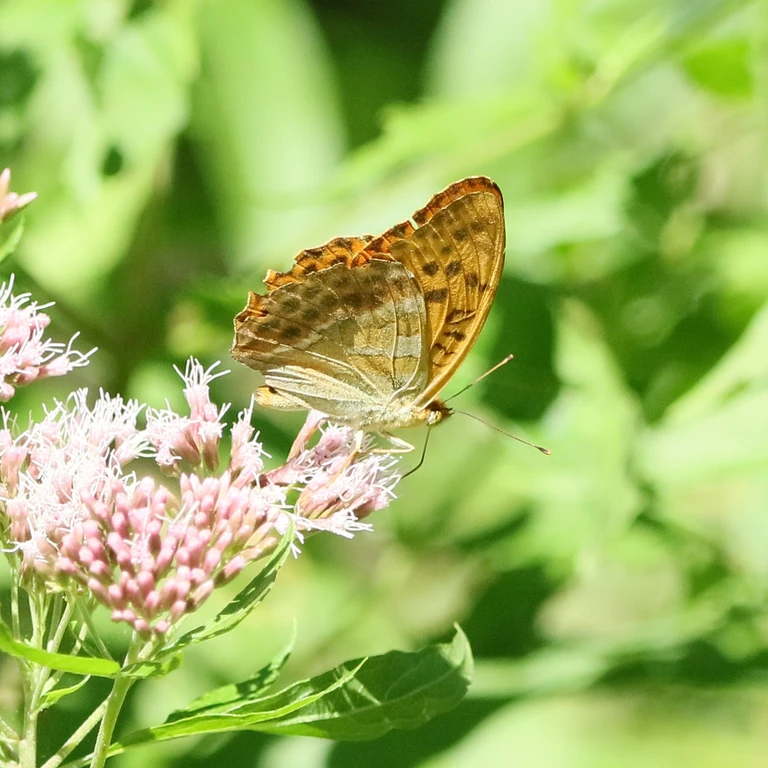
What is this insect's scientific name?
Argynnis paphia
